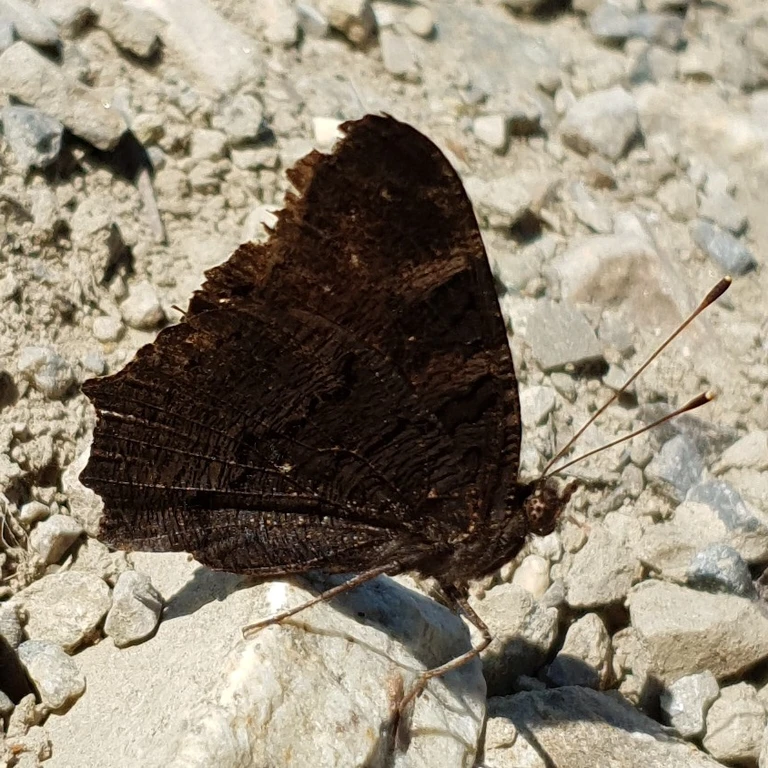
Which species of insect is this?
Aglais io
